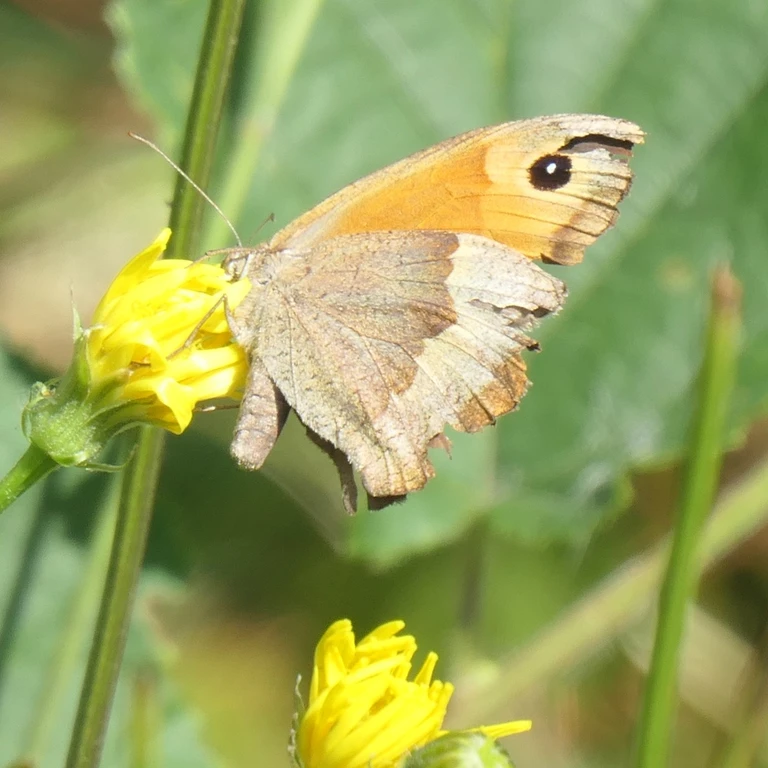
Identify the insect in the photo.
Maniola jurtina
